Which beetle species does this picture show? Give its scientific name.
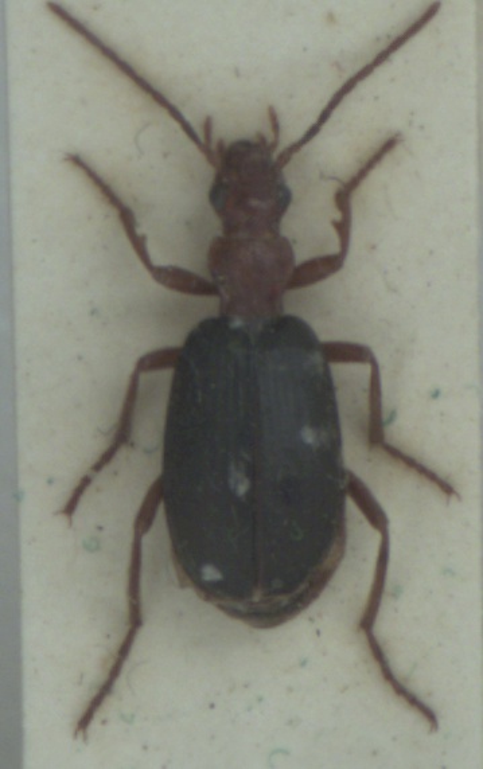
Brachinus crepitans
